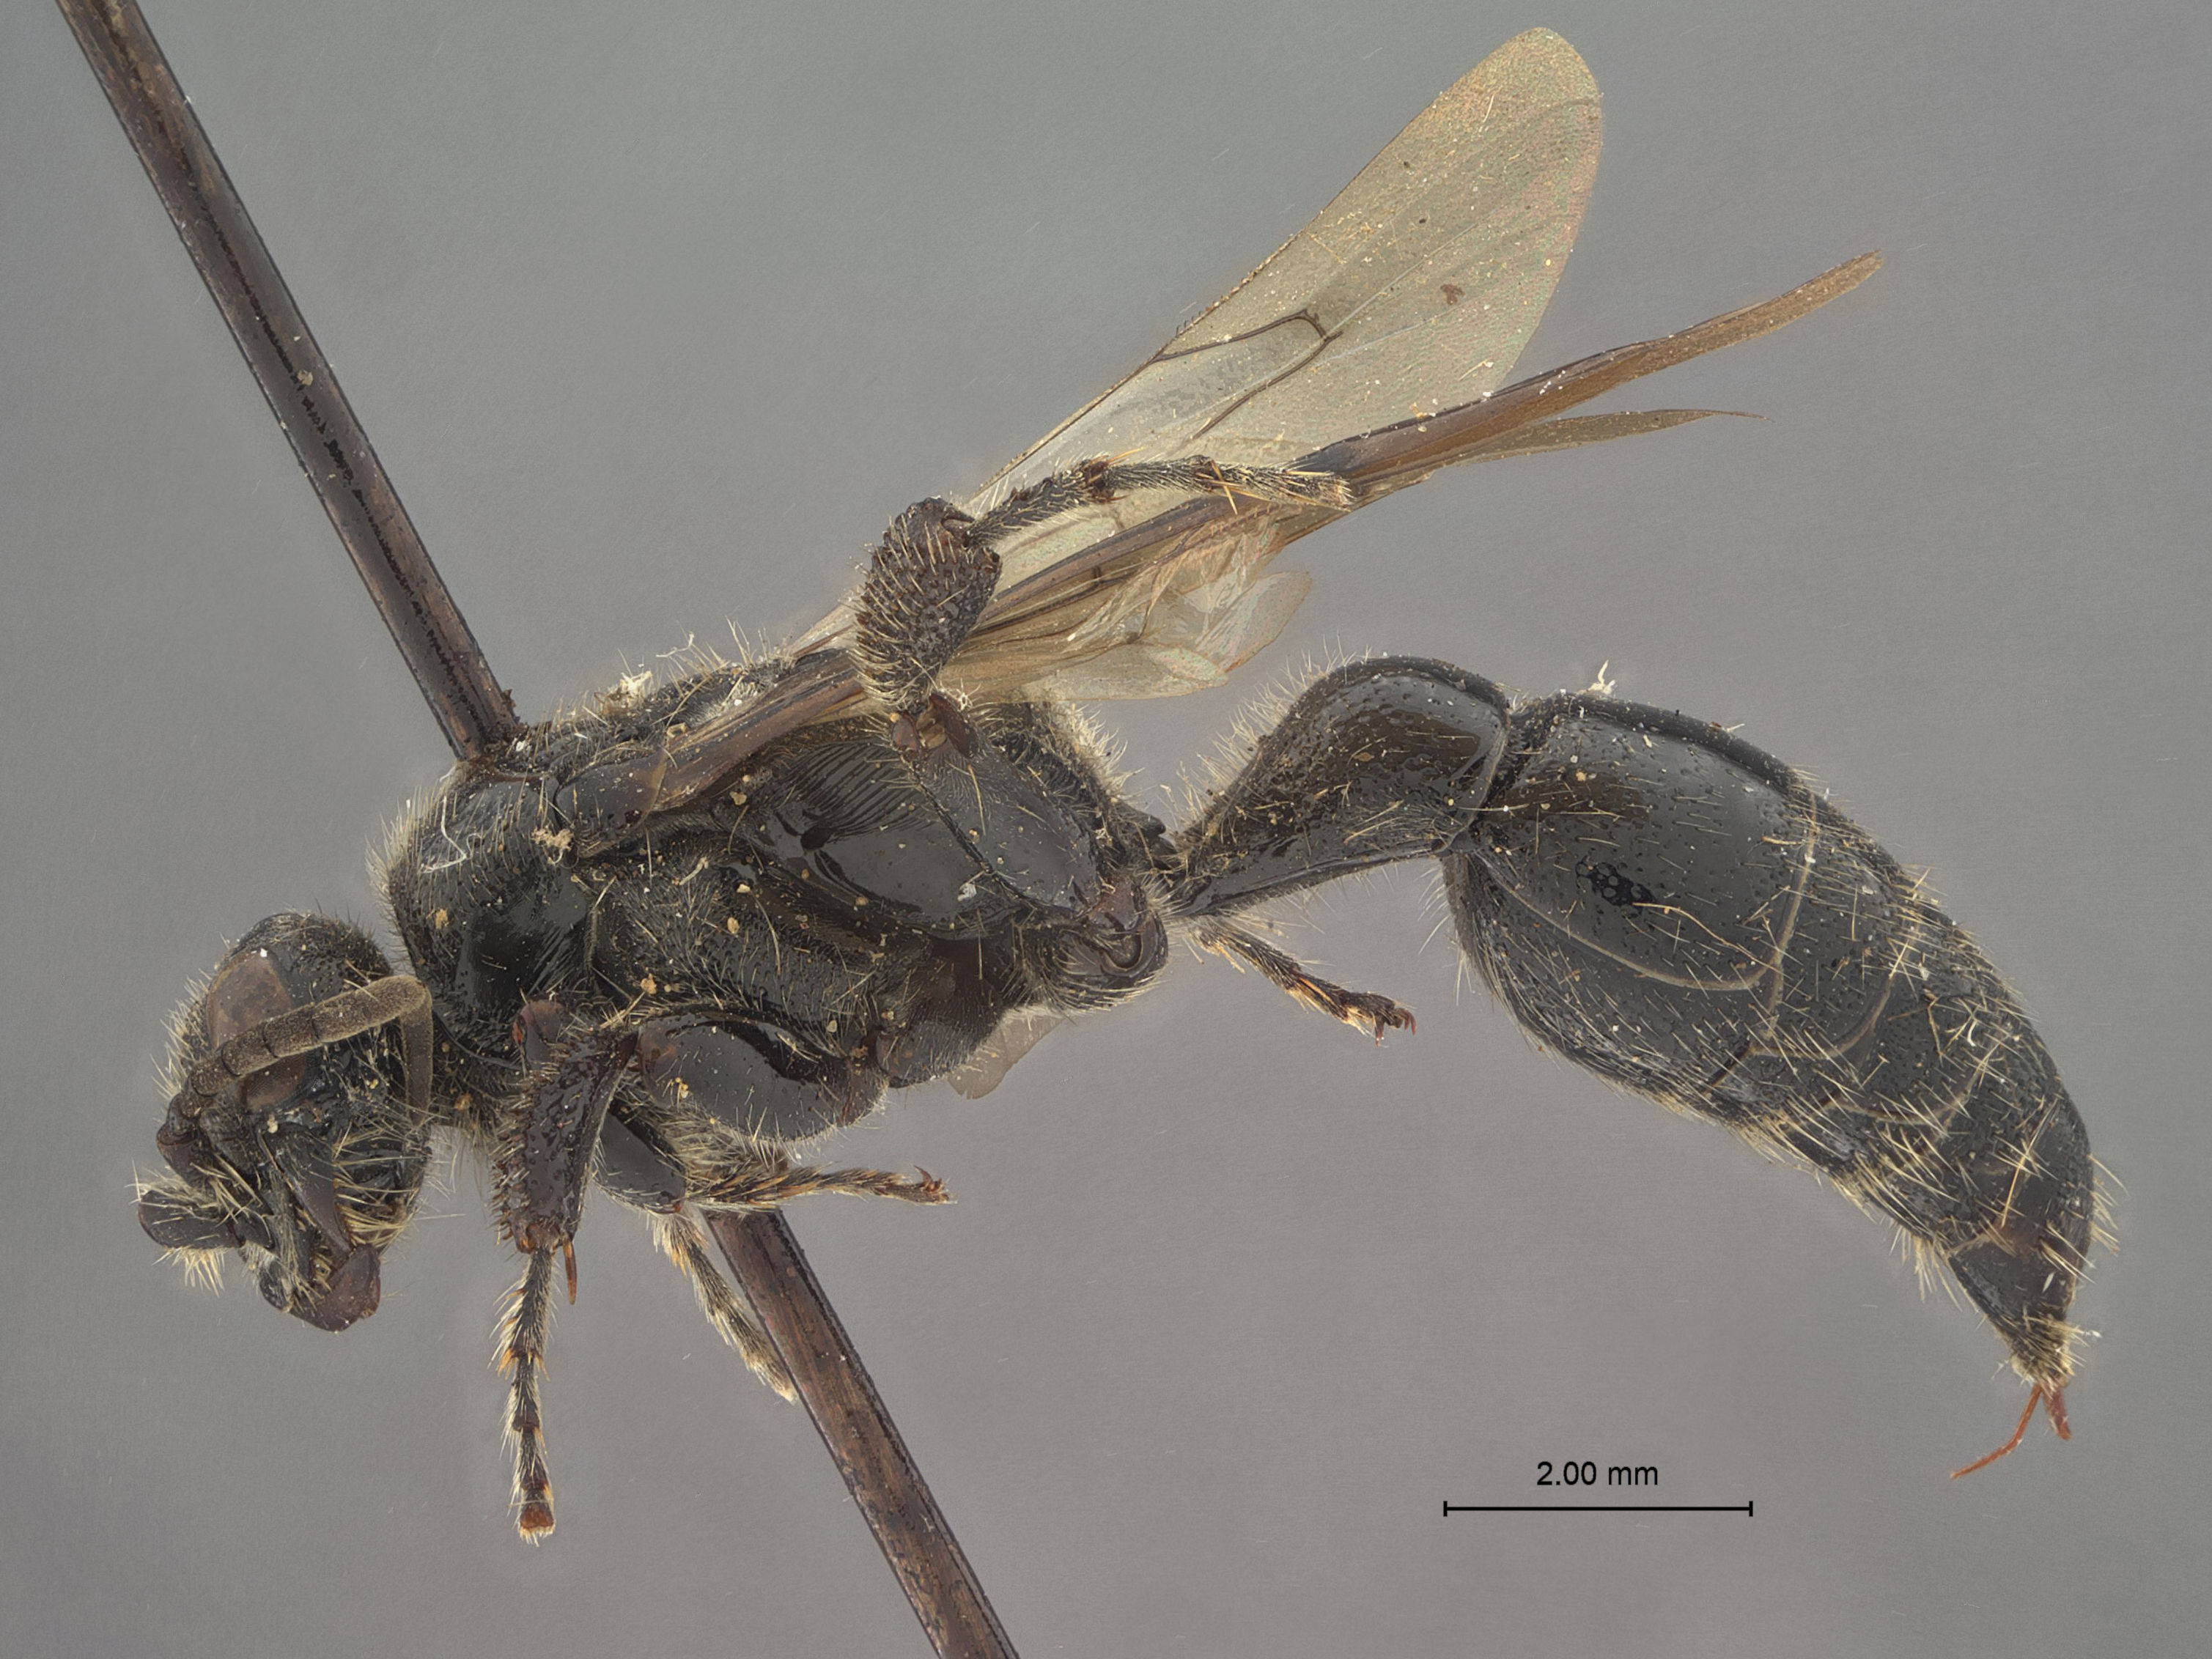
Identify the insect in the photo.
Tiphia autumnalis
